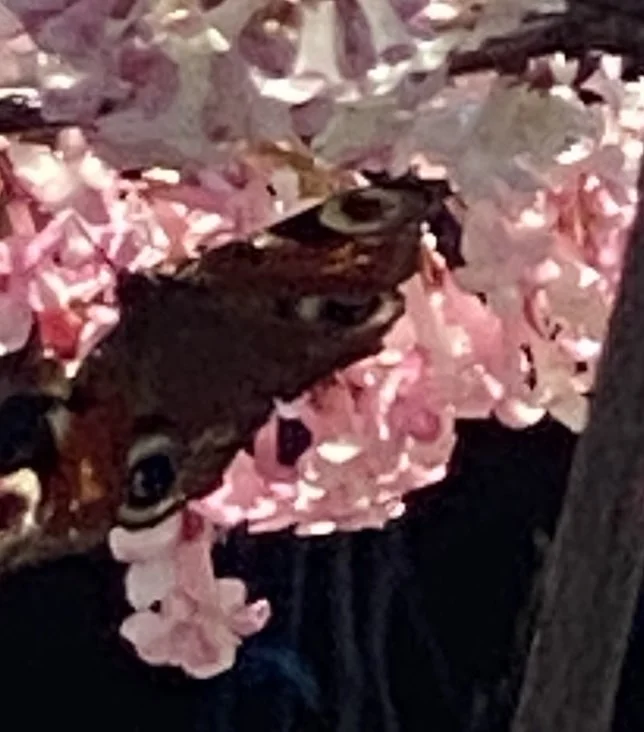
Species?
Aglais io
